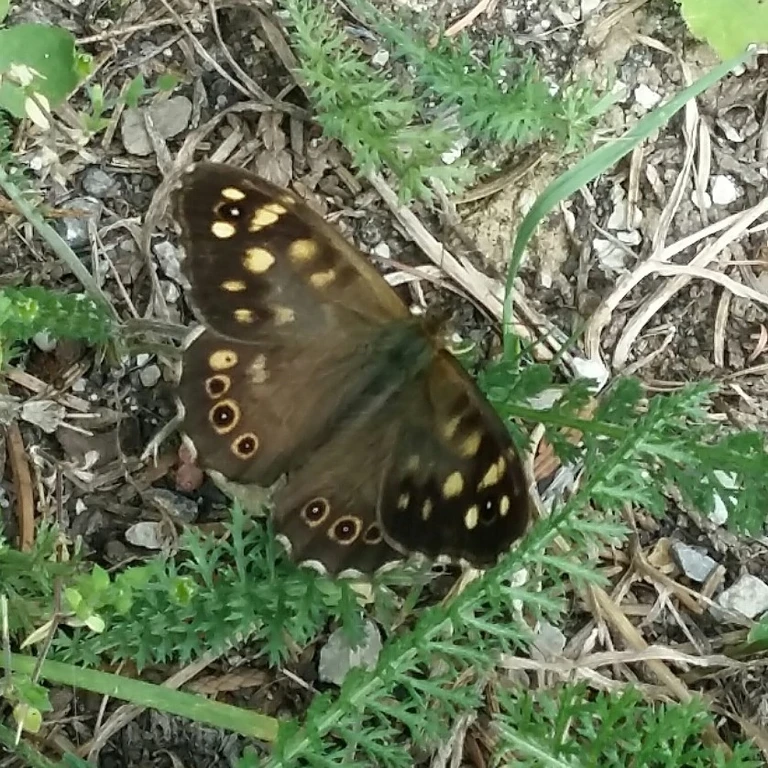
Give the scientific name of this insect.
Pararge aegeria
